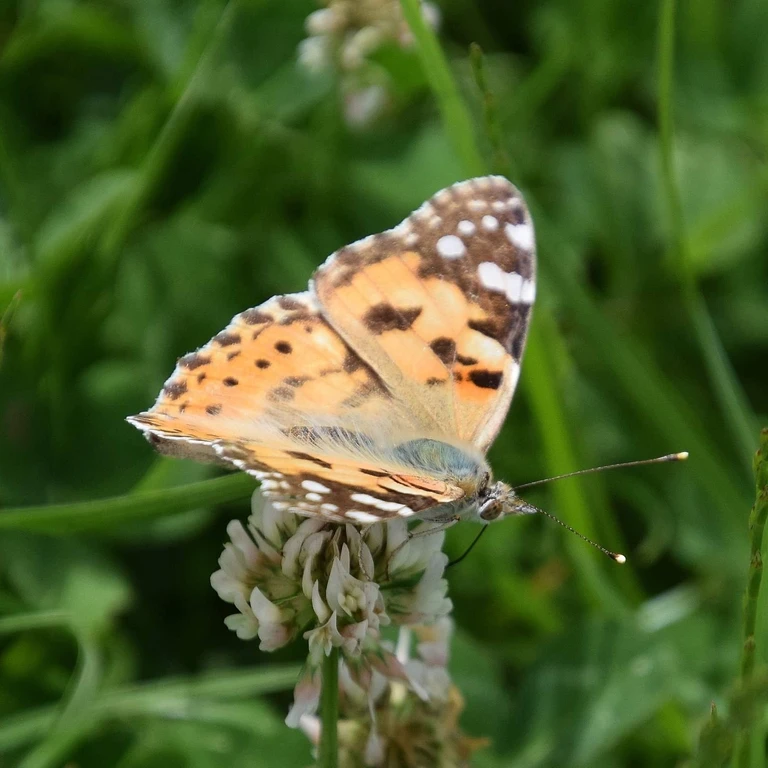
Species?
Vanessa cardui
